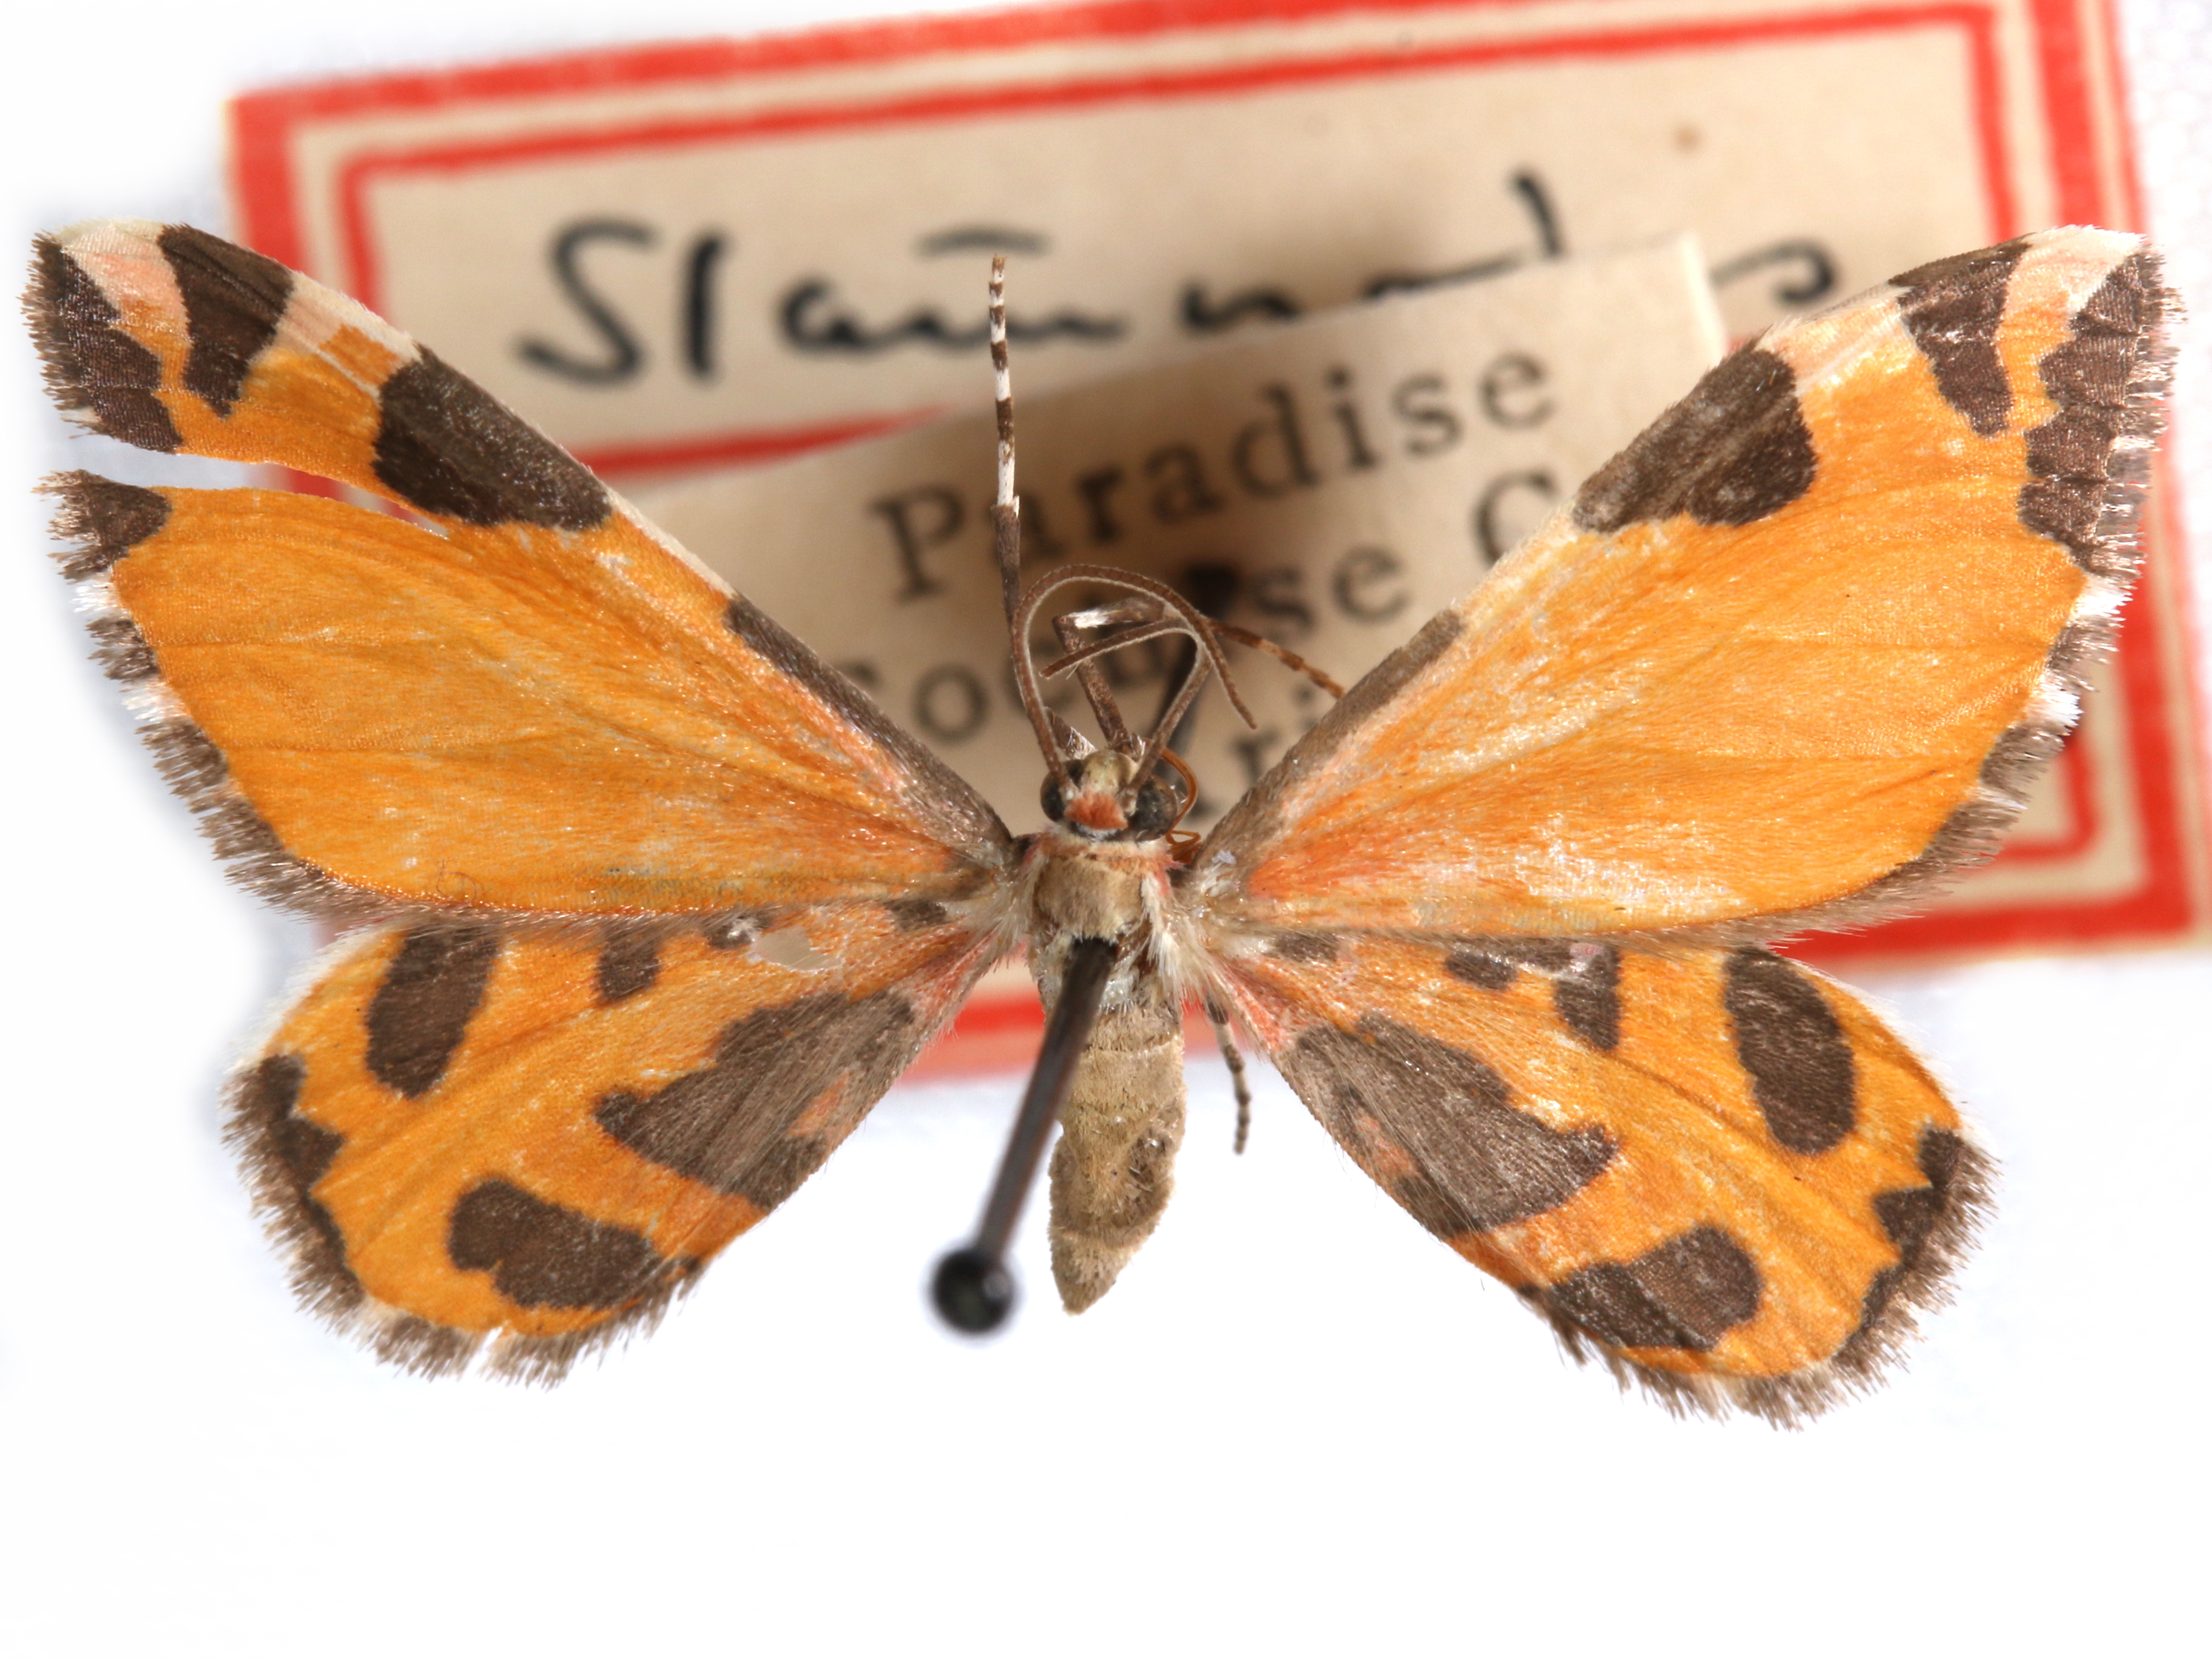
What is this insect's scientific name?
Stamnodes deceptiva
